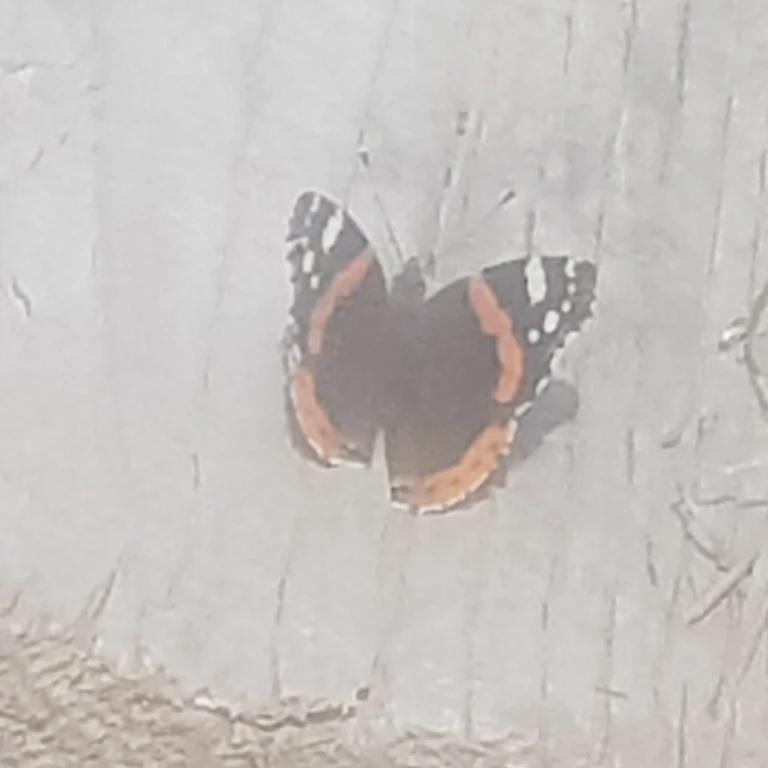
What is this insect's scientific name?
Vanessa atalanta
